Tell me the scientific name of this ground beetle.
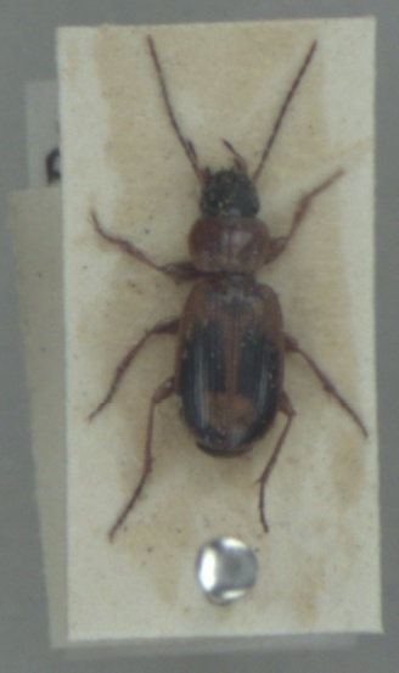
Badister bullatus
